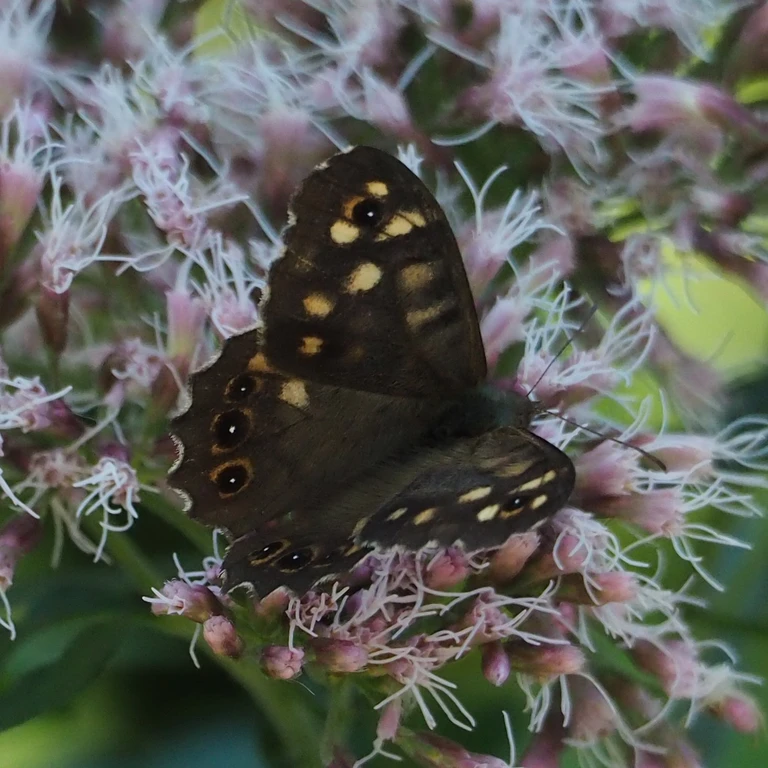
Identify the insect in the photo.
Pararge aegeria
